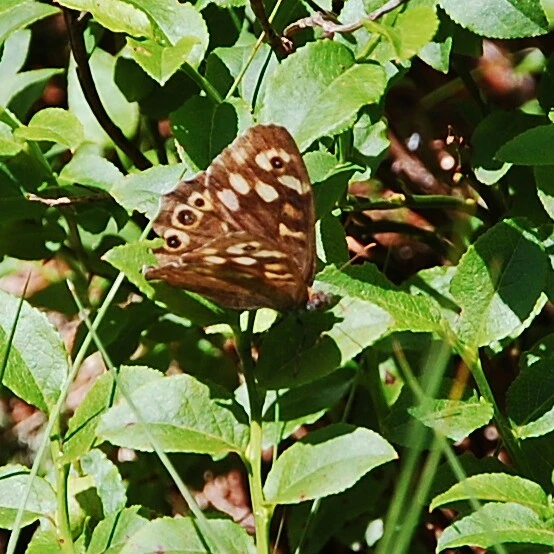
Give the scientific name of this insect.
Pararge aegeria
